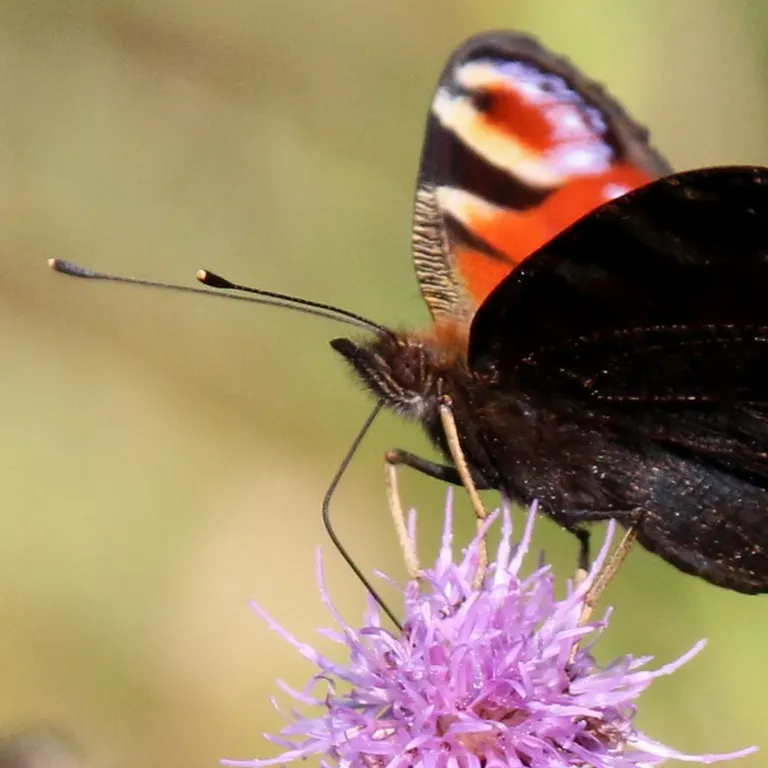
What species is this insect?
Aglais io
